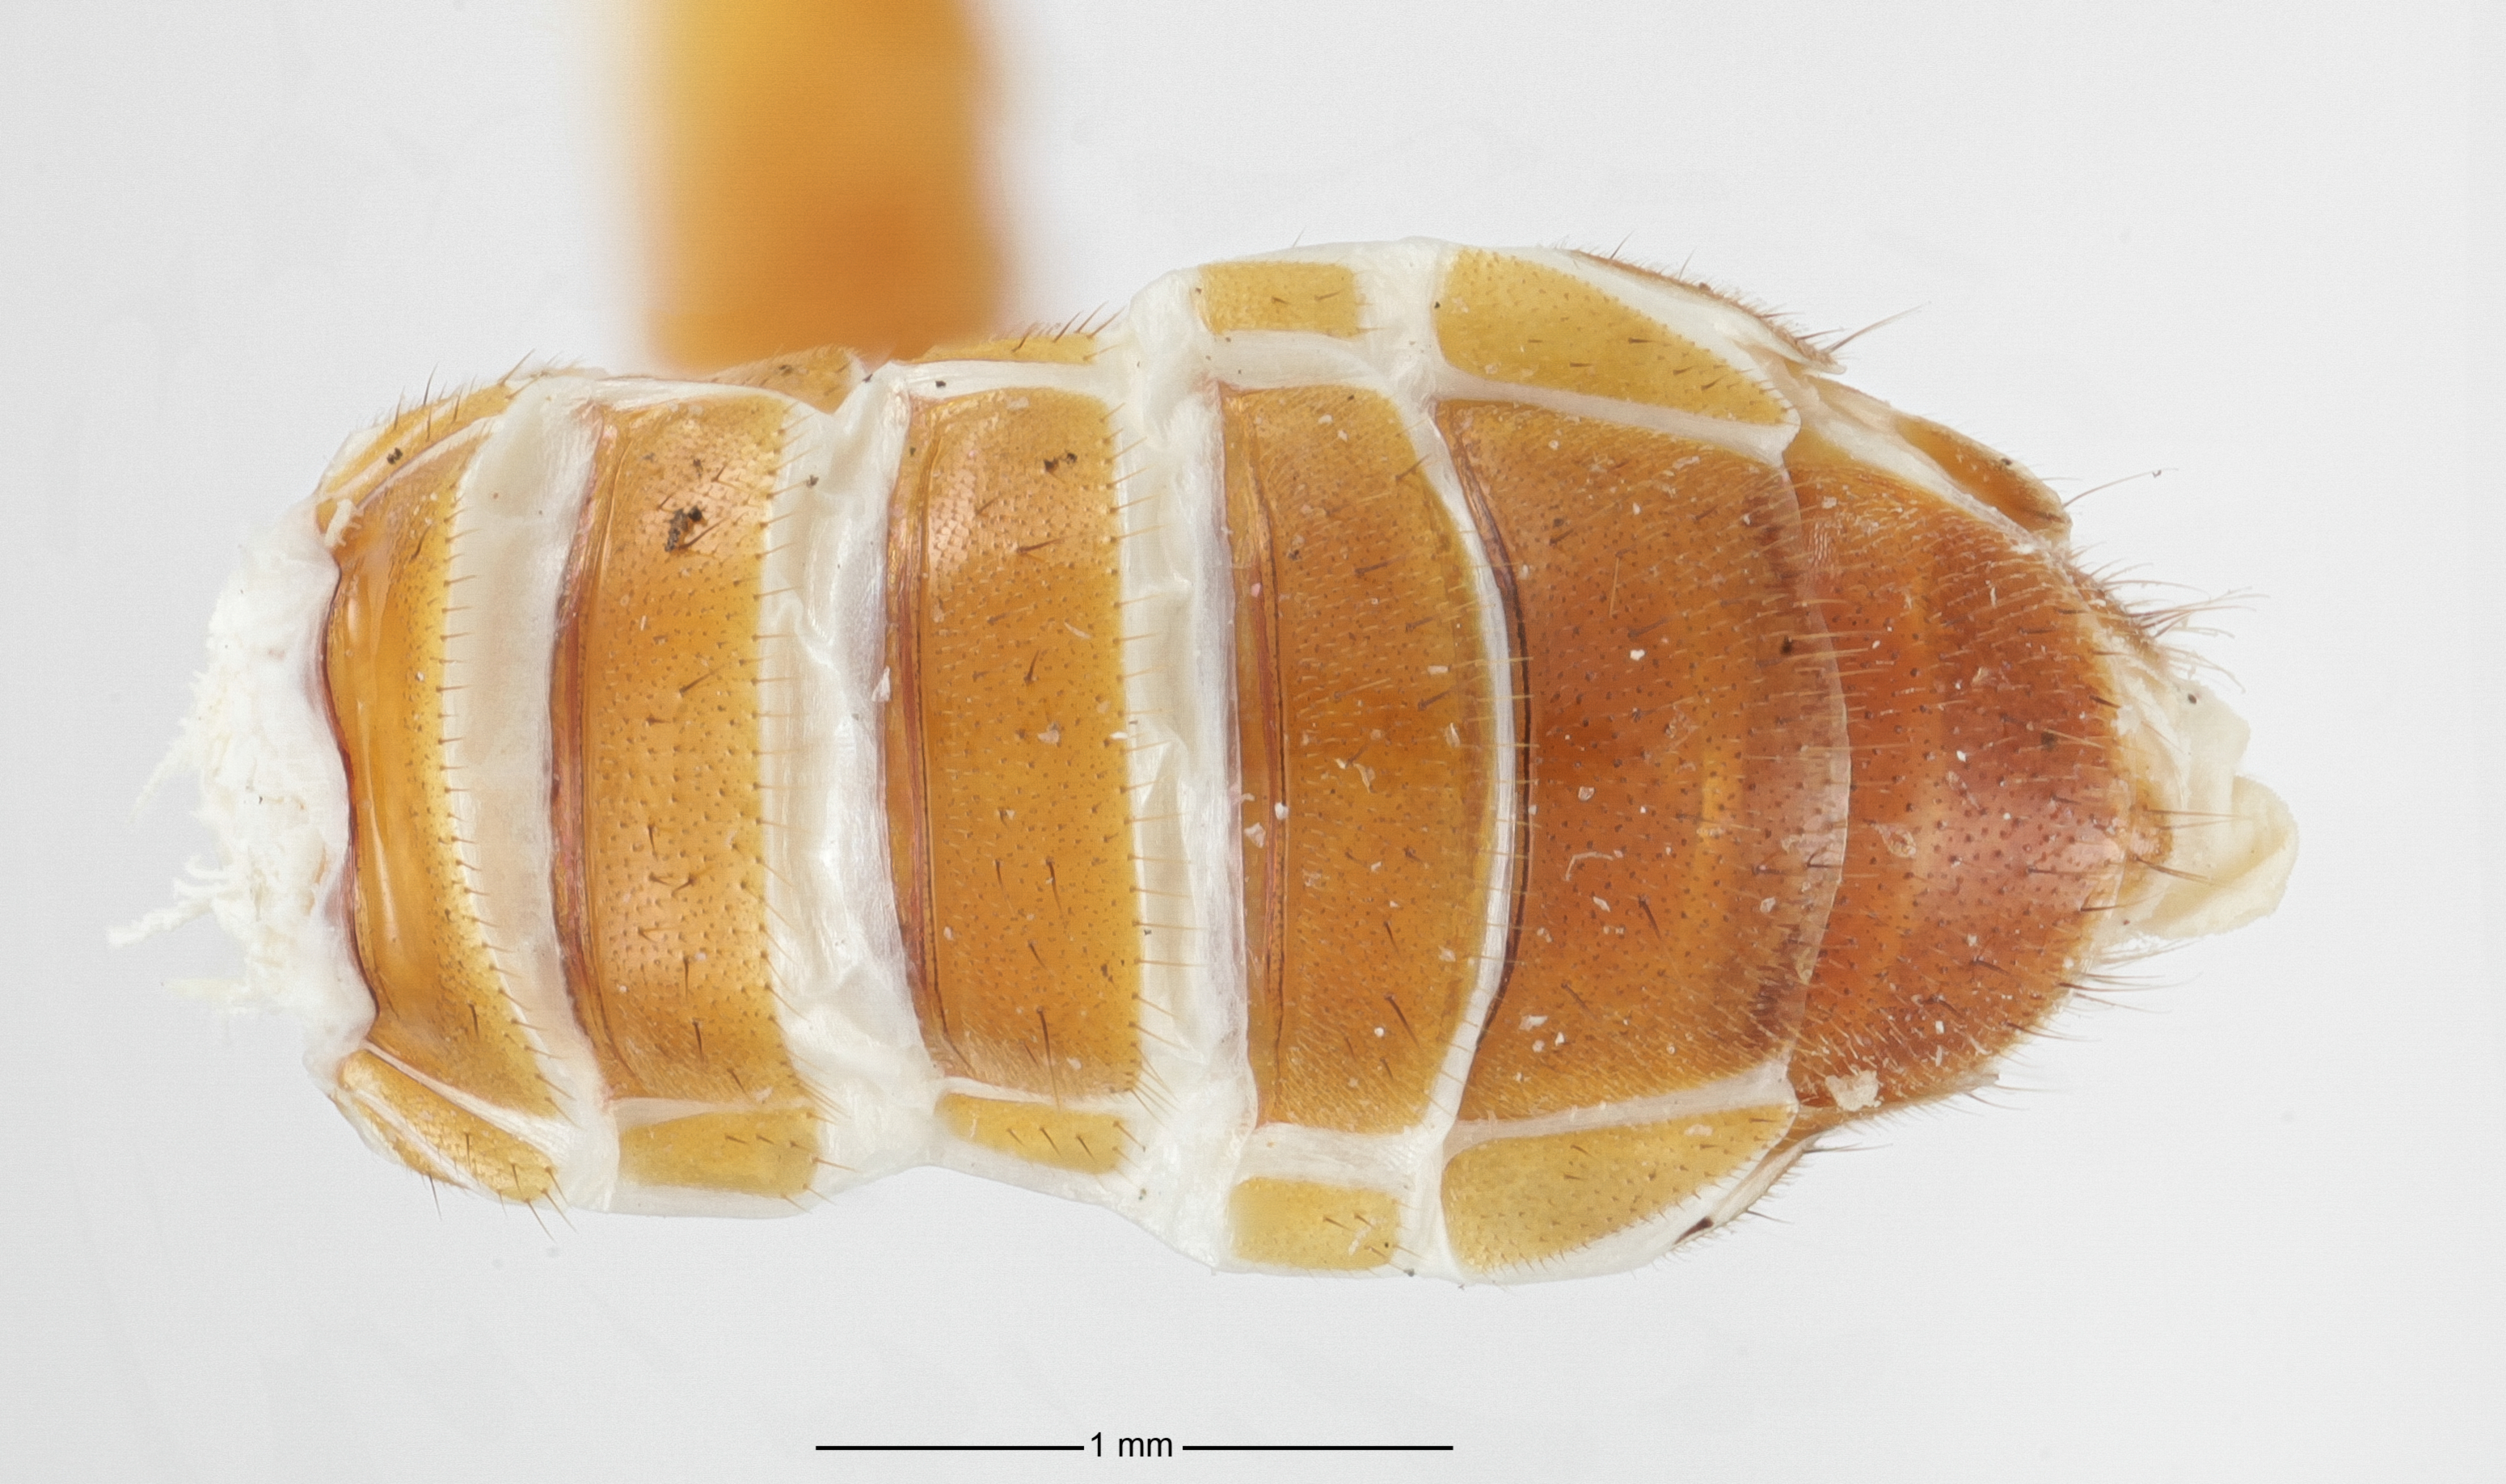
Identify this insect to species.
Termitosomus manni
